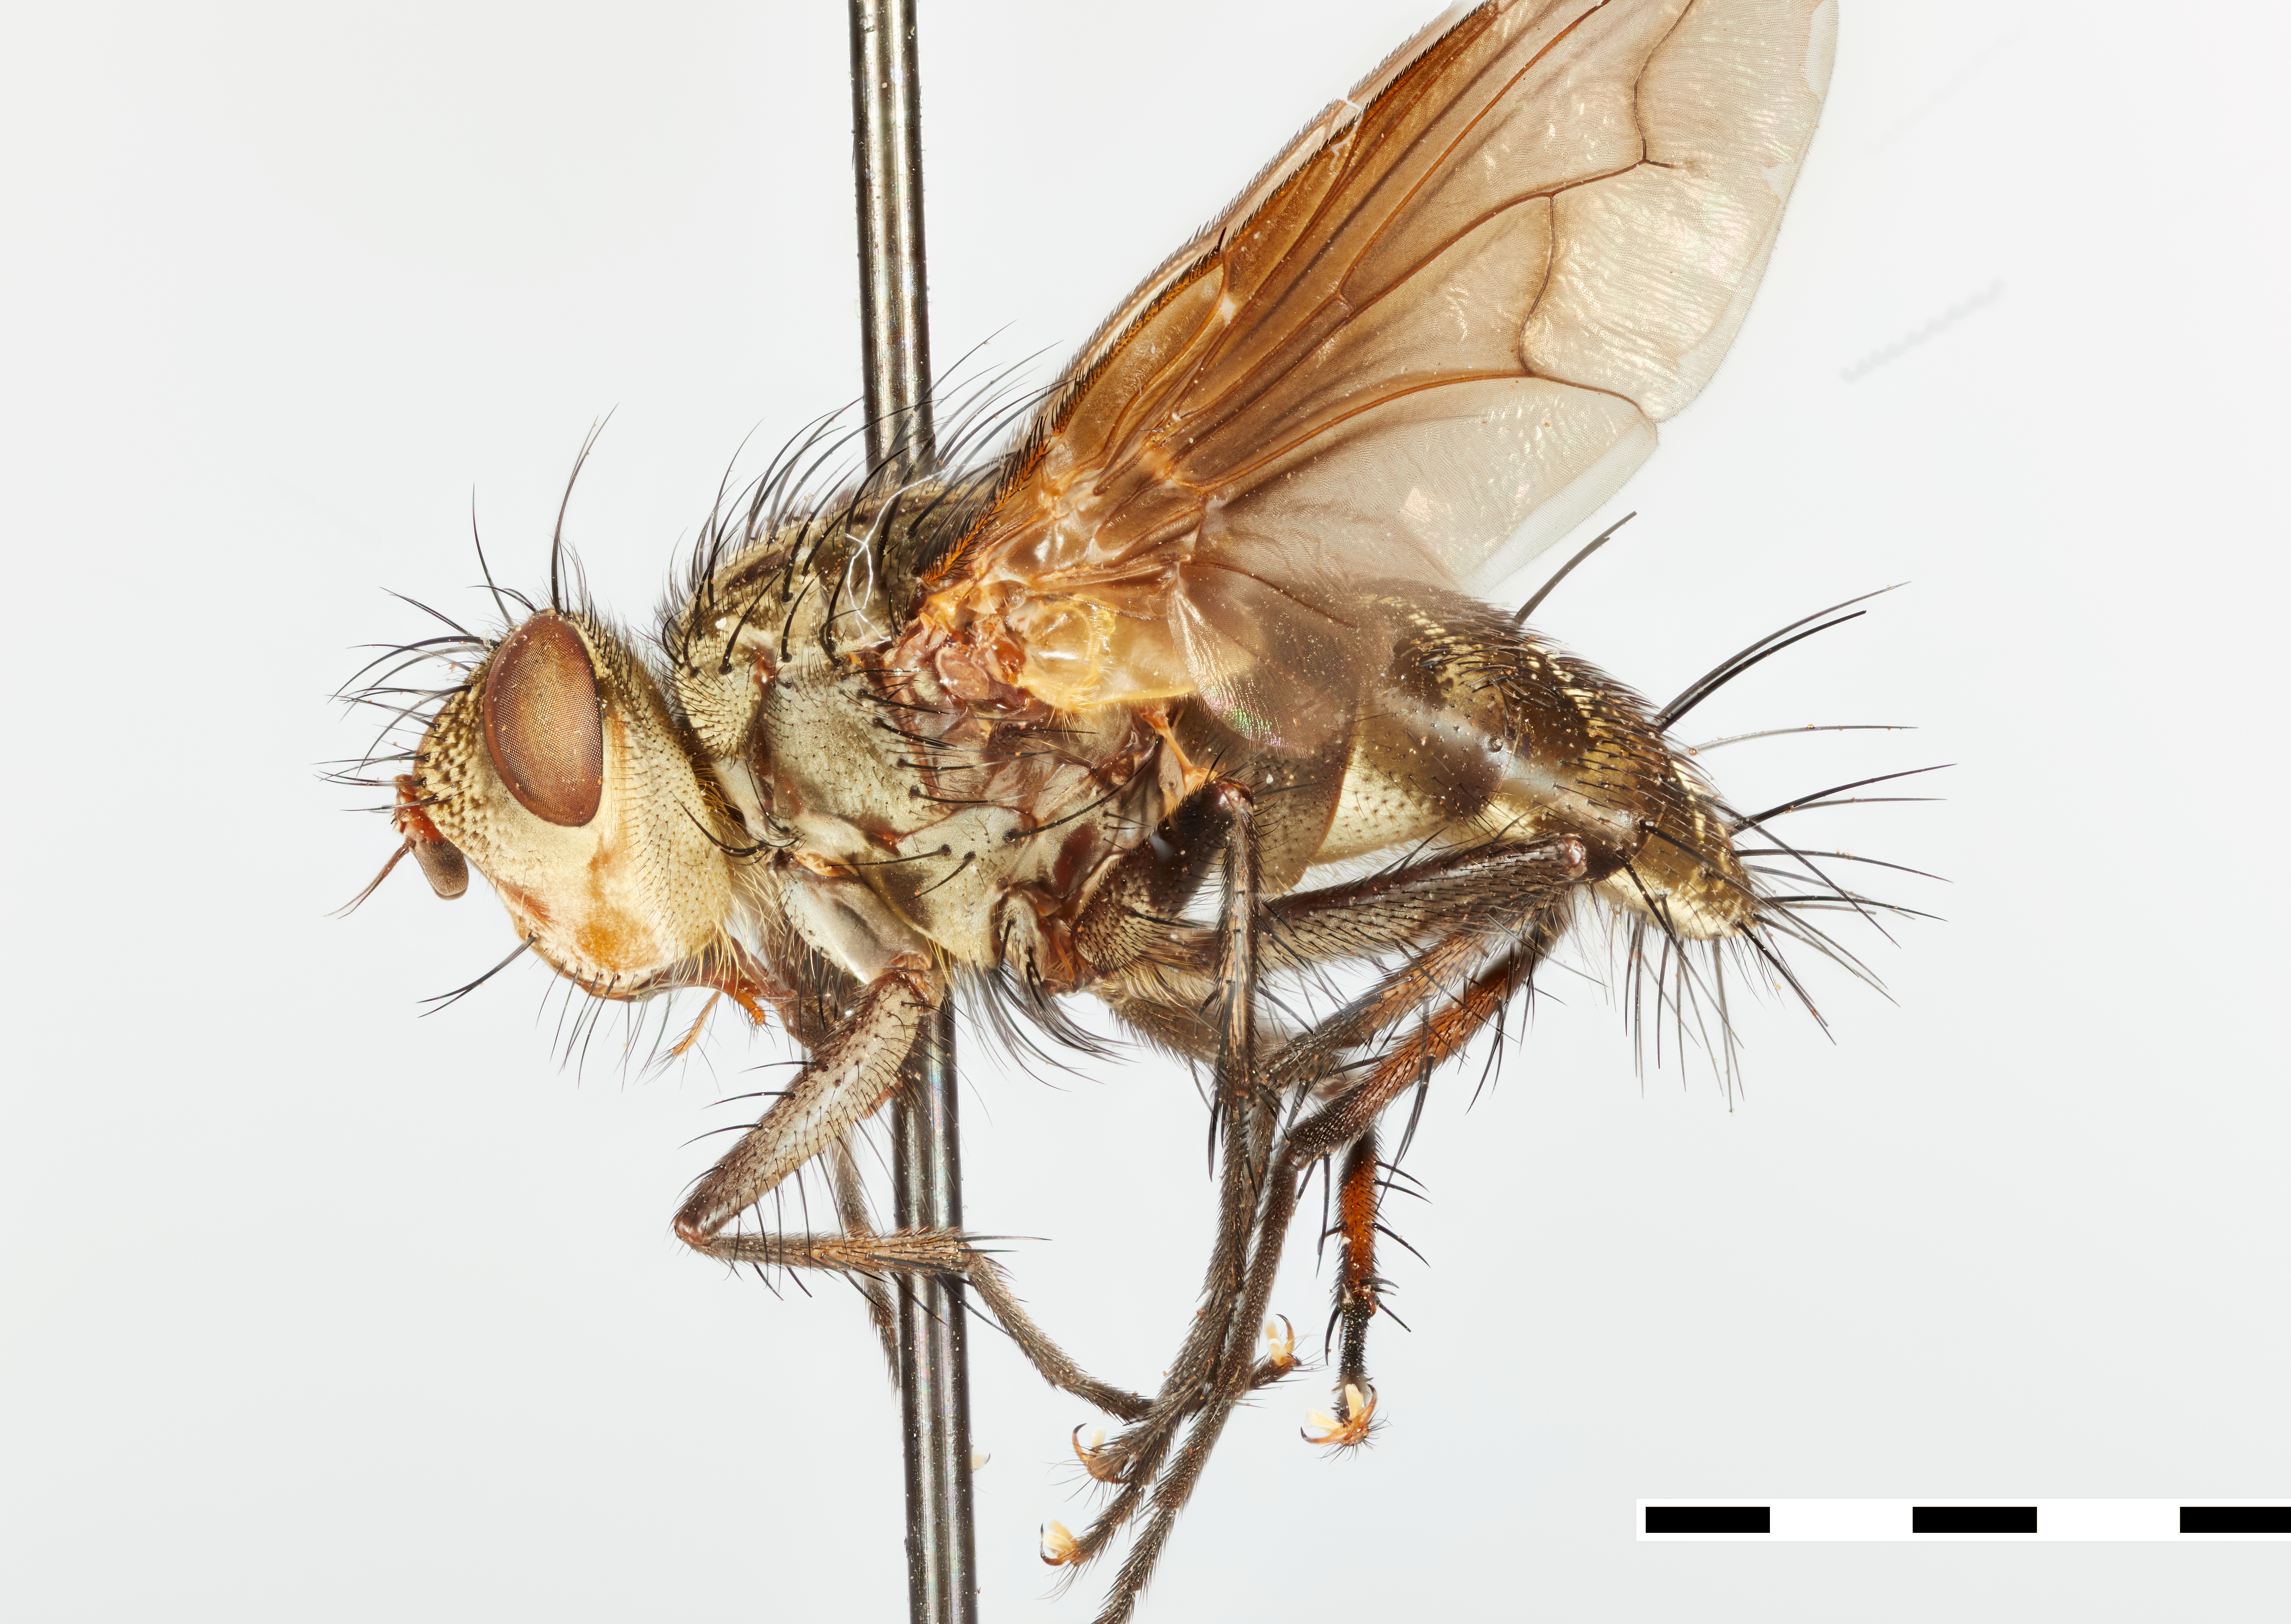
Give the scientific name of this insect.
Microphthalma virens
